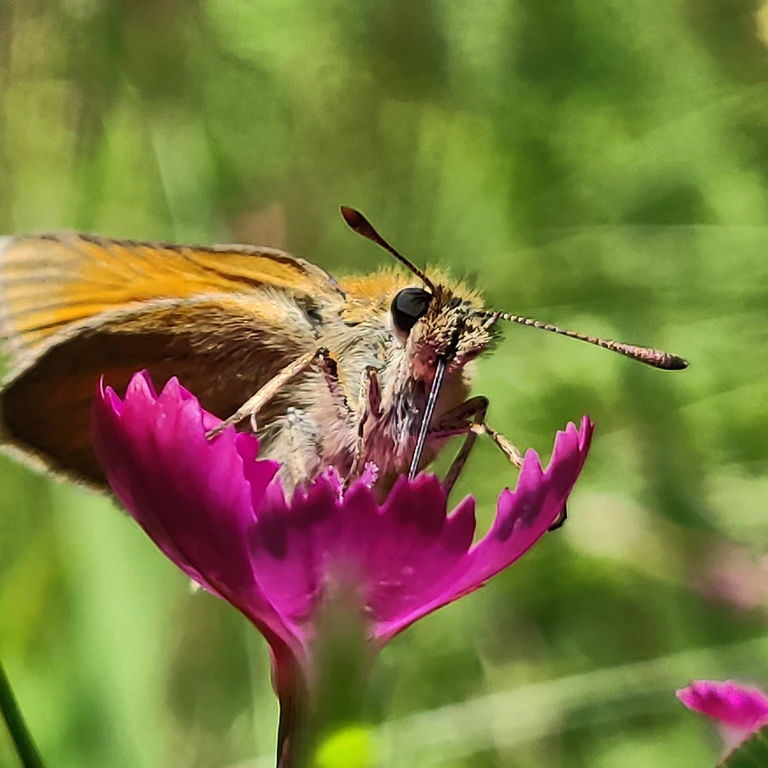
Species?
Thymelicus sylvestris
